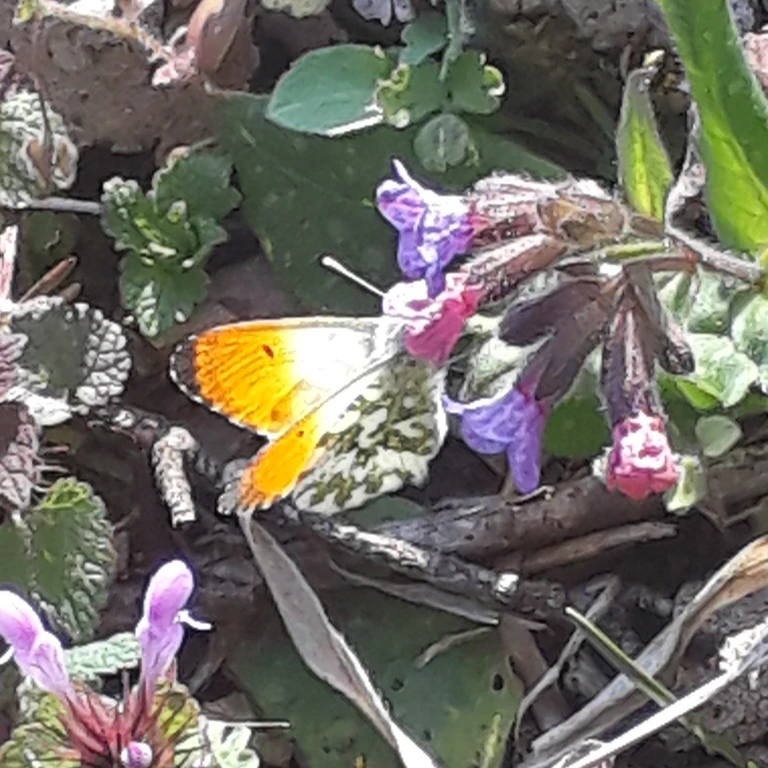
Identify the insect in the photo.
Anthocharis cardamines
